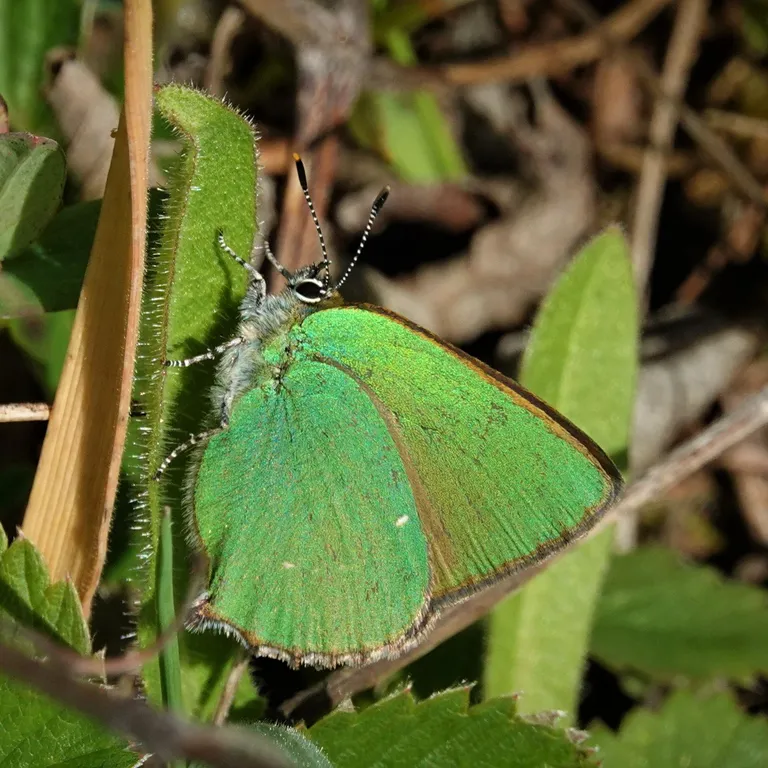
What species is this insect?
Callophrys rubi
